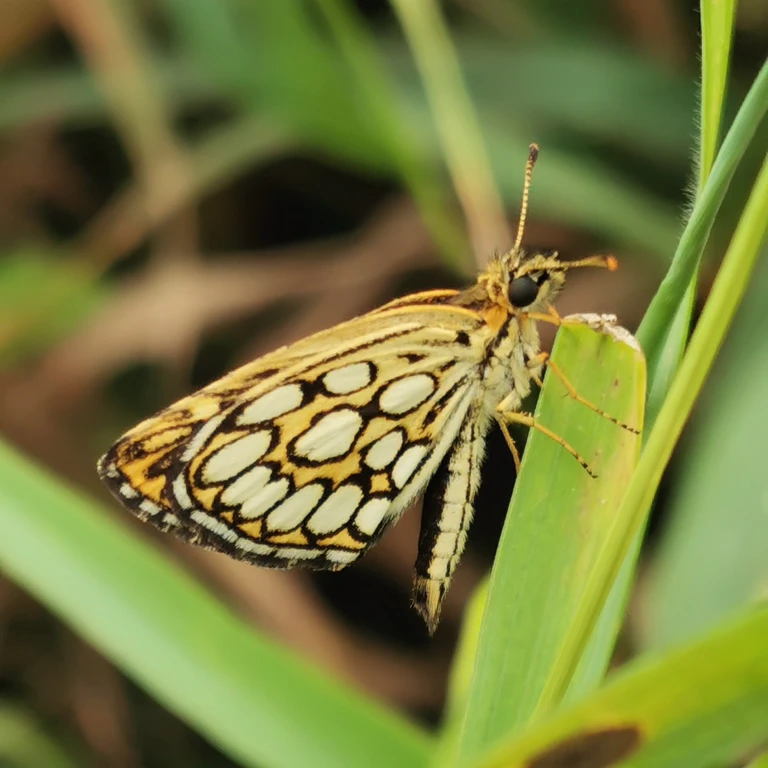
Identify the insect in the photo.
Heteropterus morpheus
